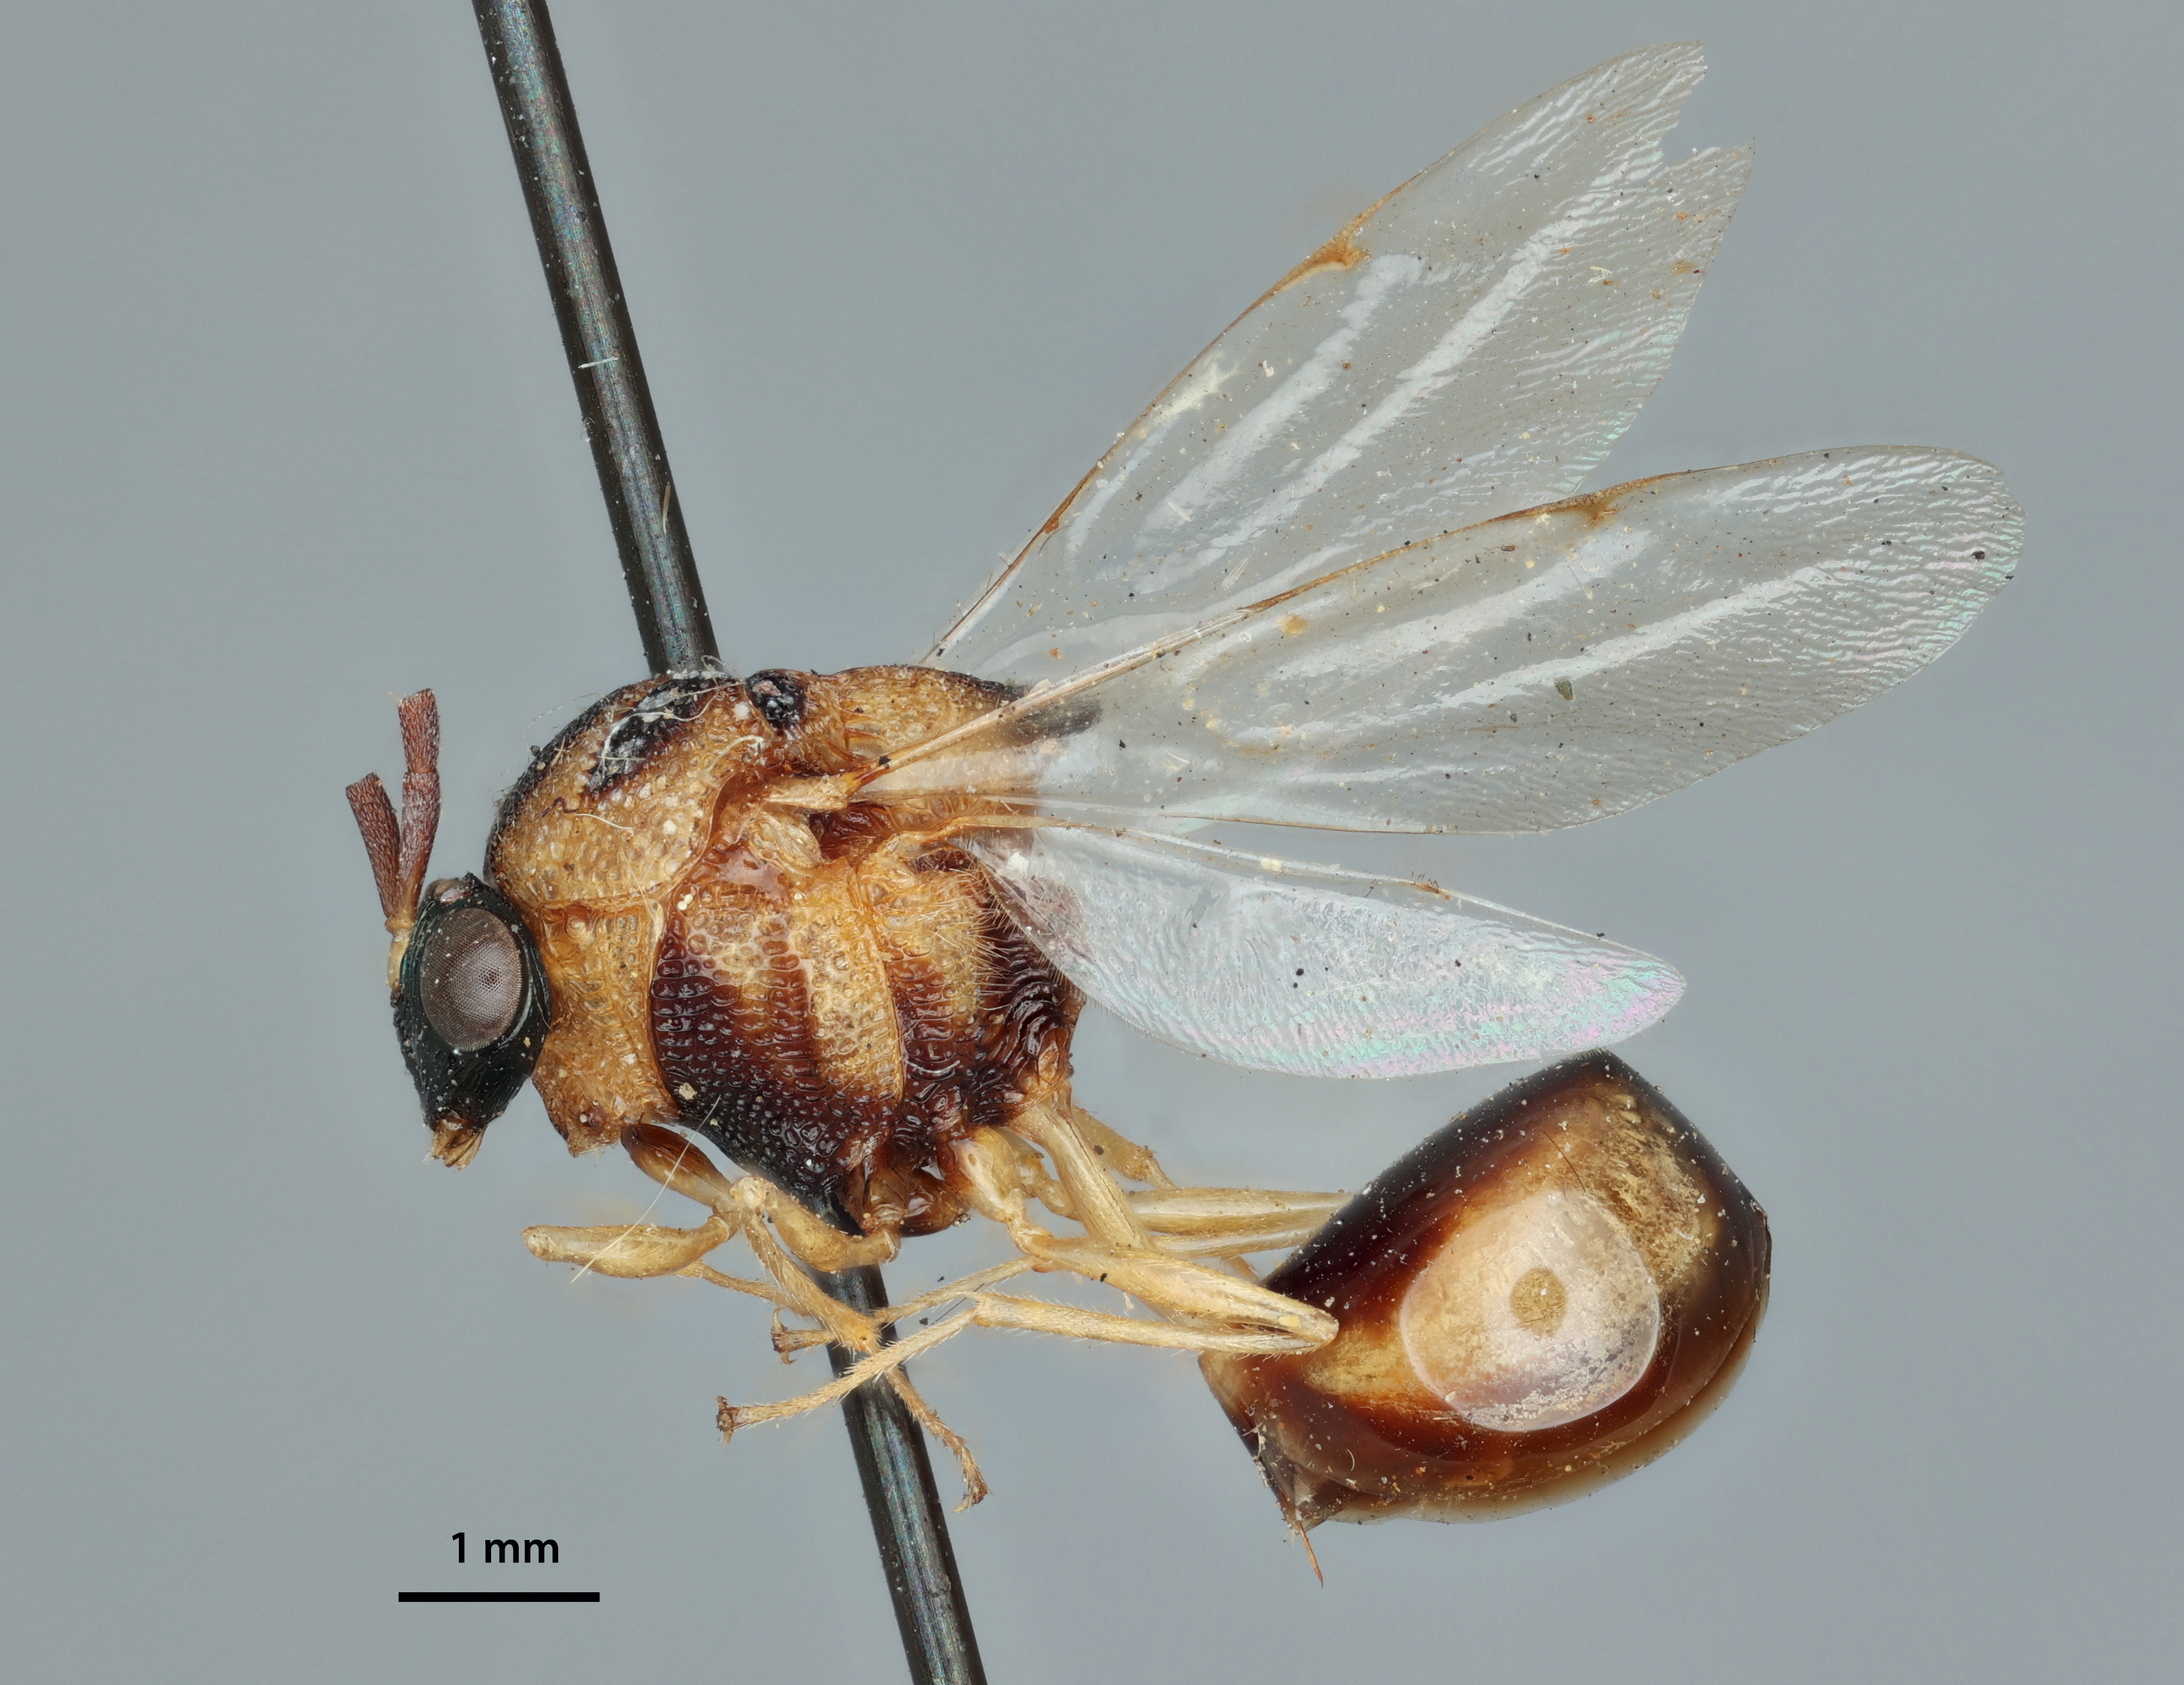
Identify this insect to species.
Schizaspidia septentrionalis
